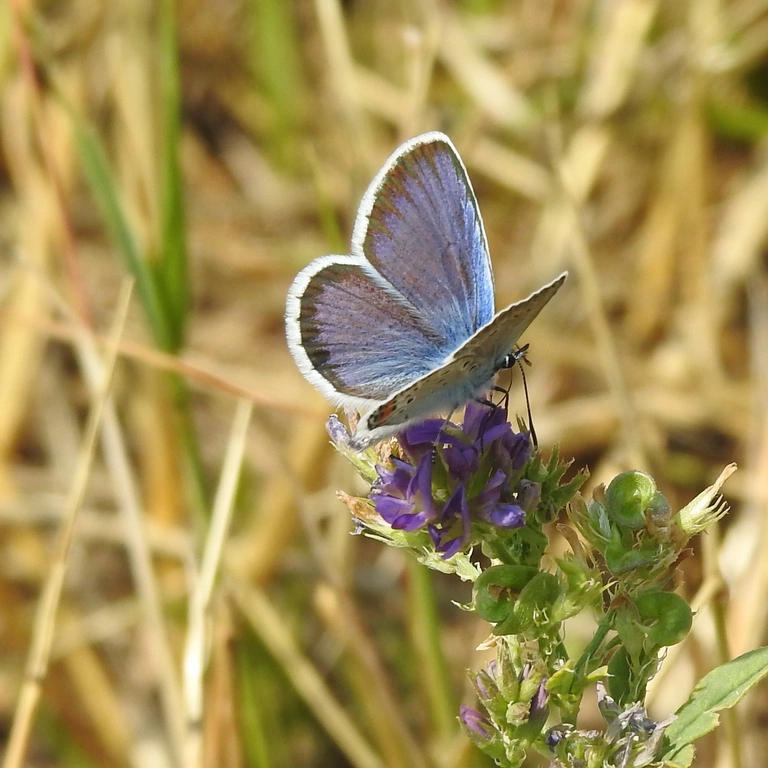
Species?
Plebejus argus
